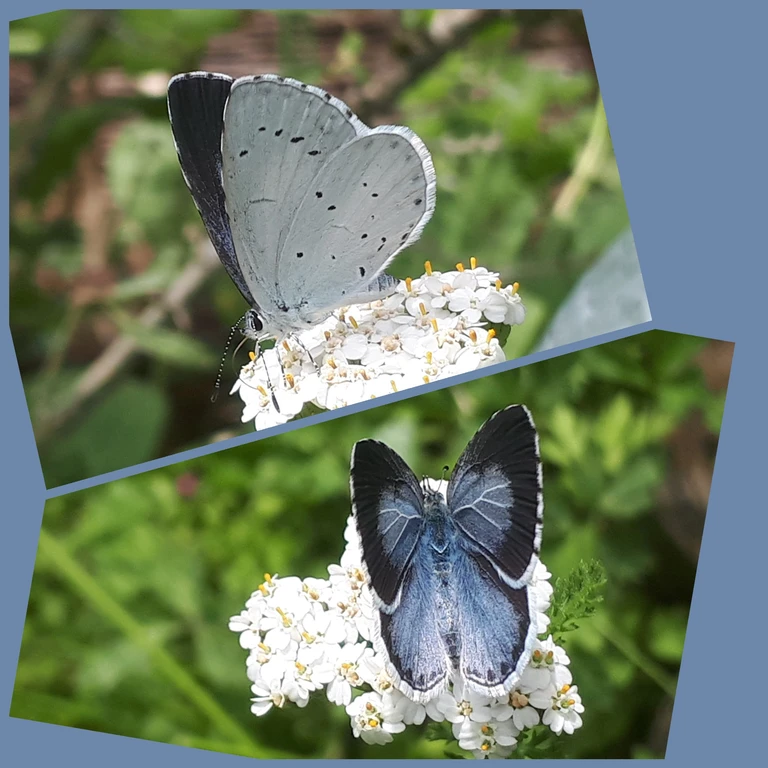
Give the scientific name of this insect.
Celastrina argiolus
